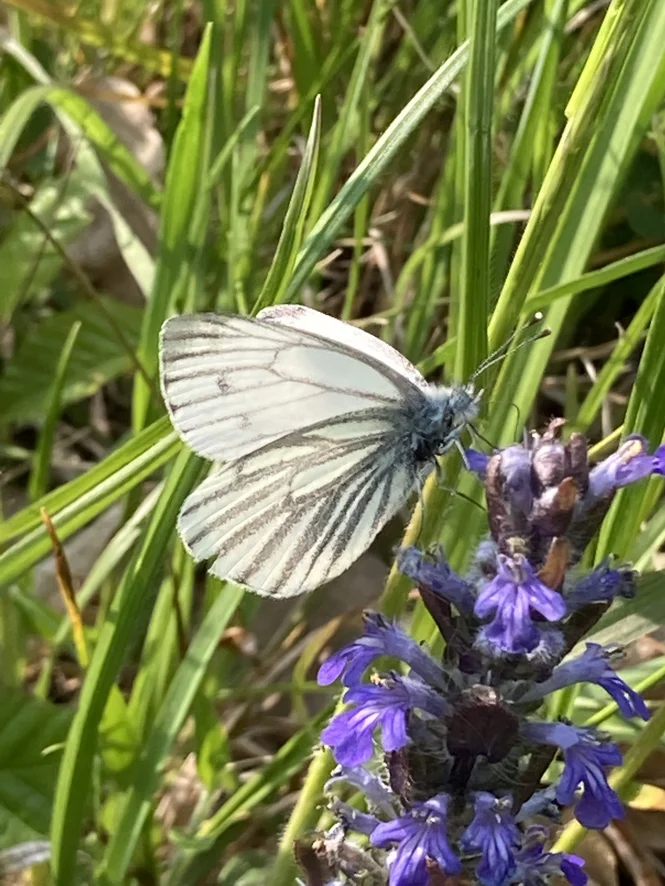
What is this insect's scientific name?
Pieris napi
